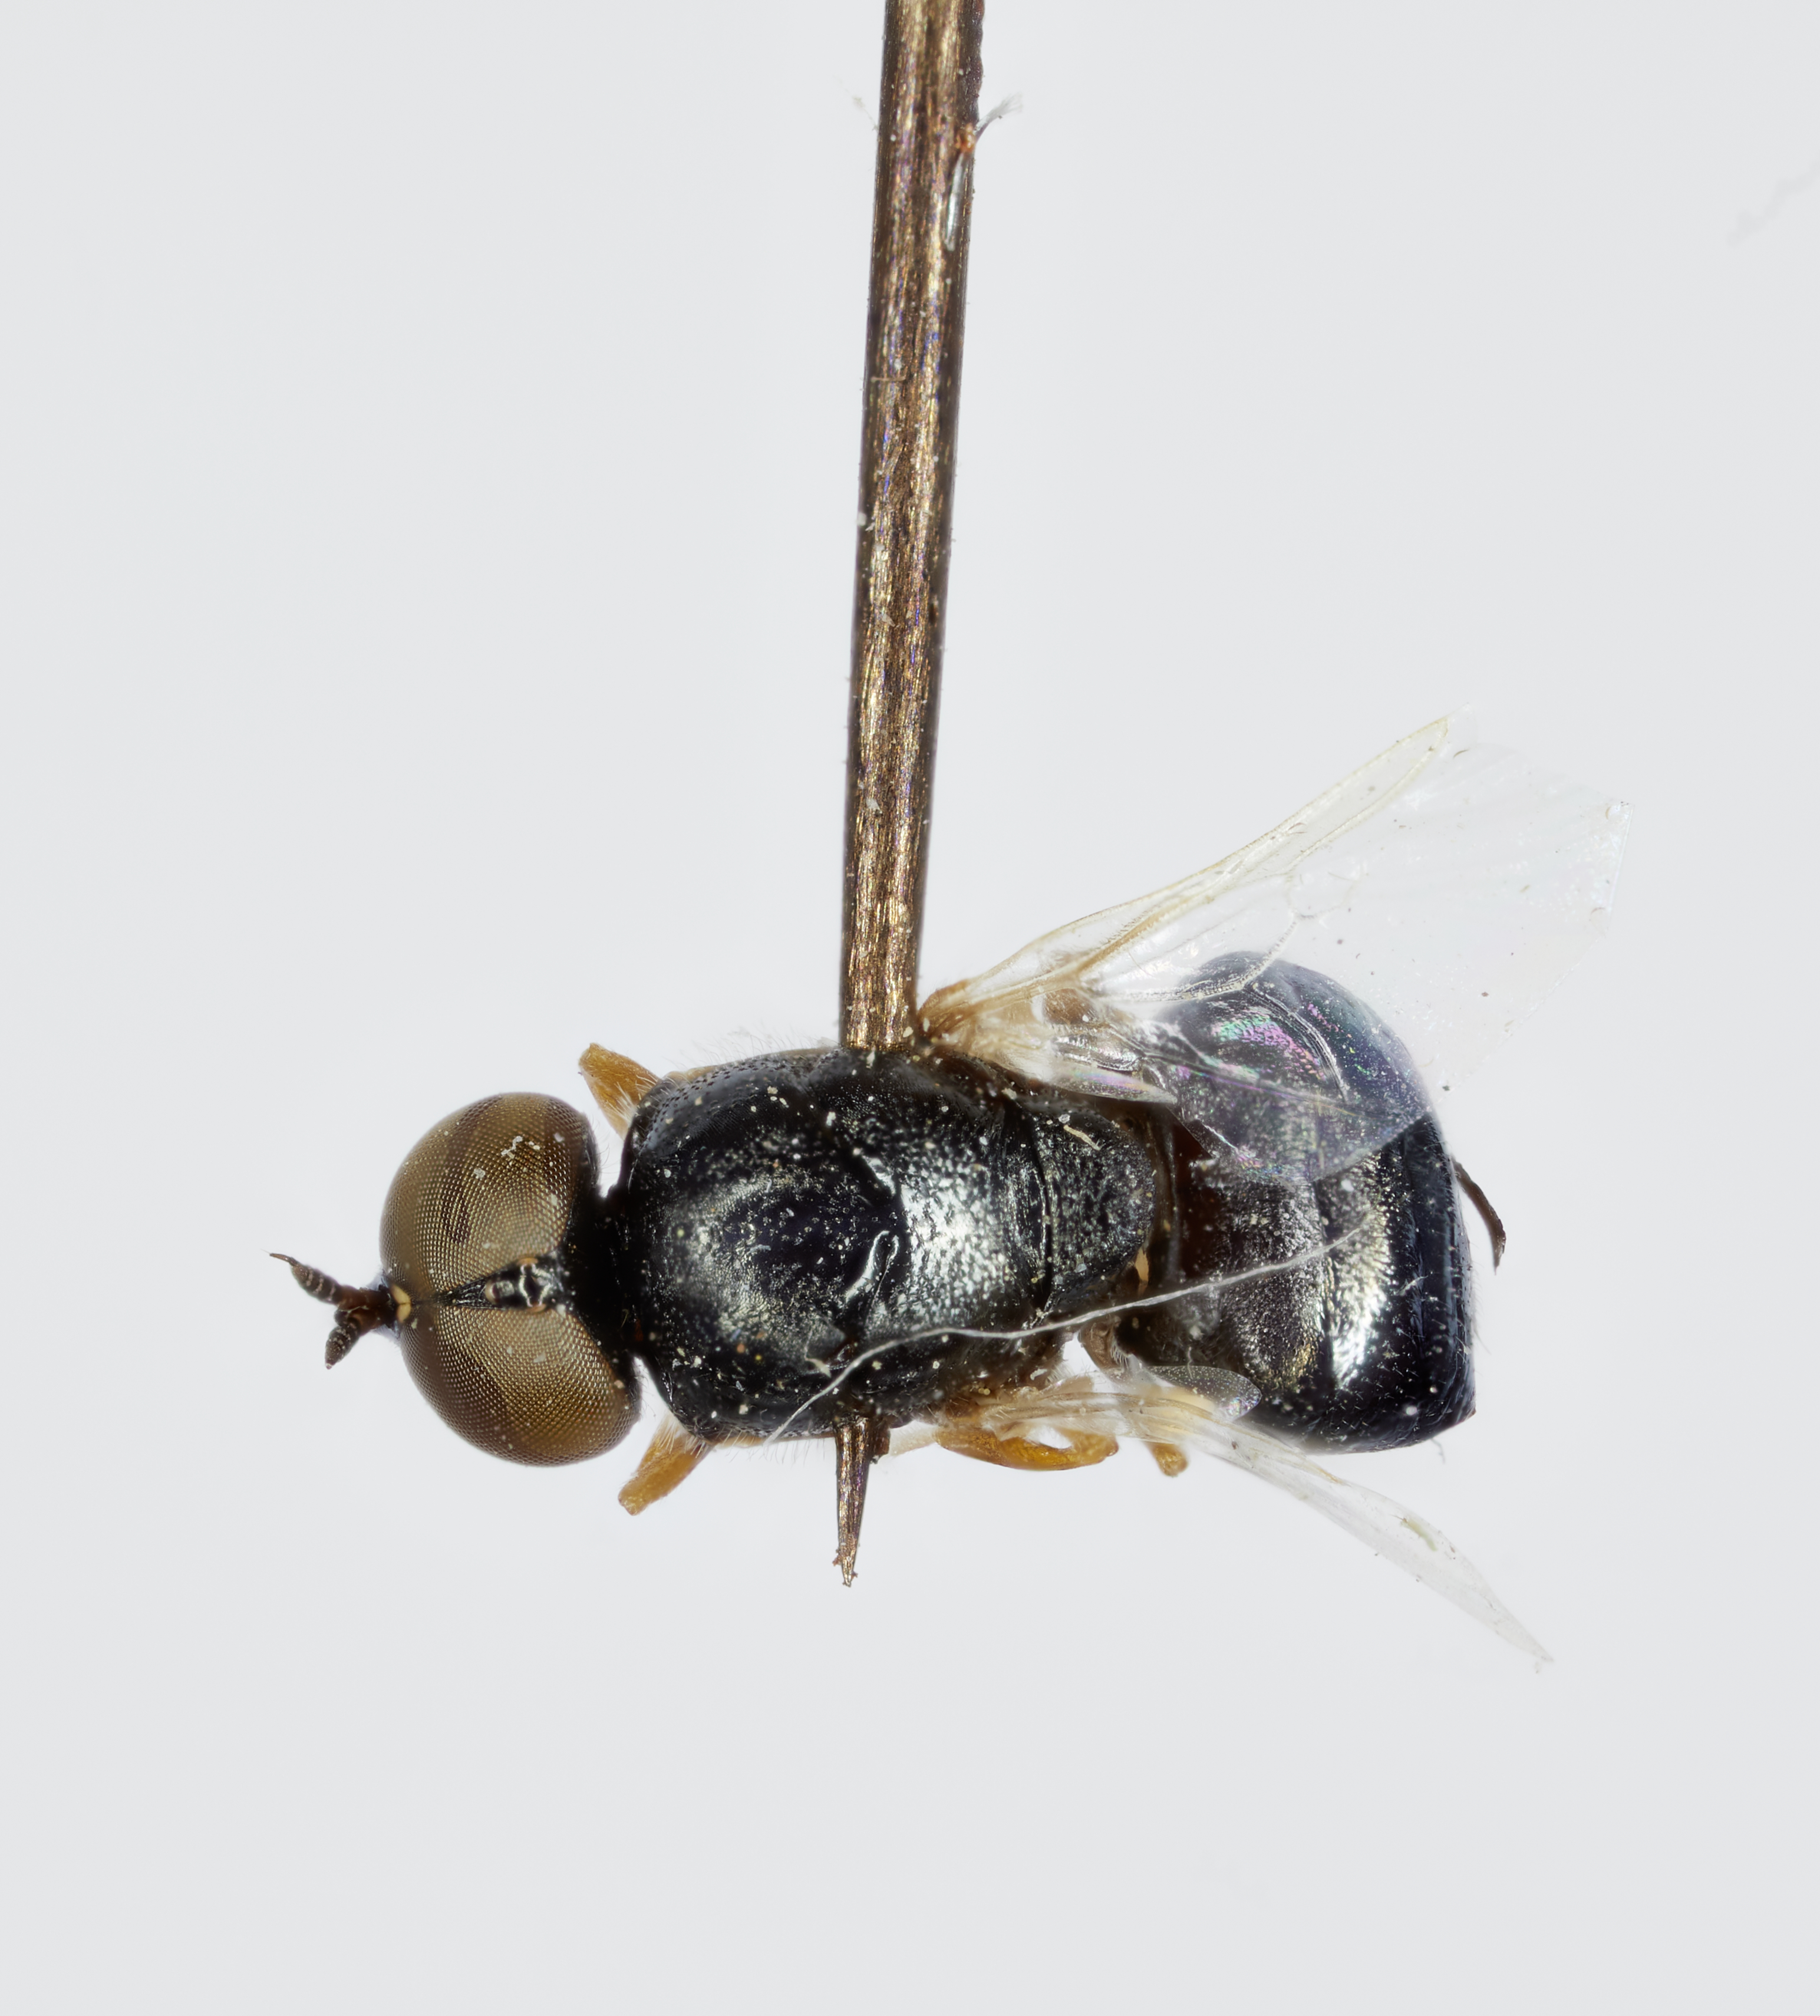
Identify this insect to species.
Nemotelus sabroskyi
